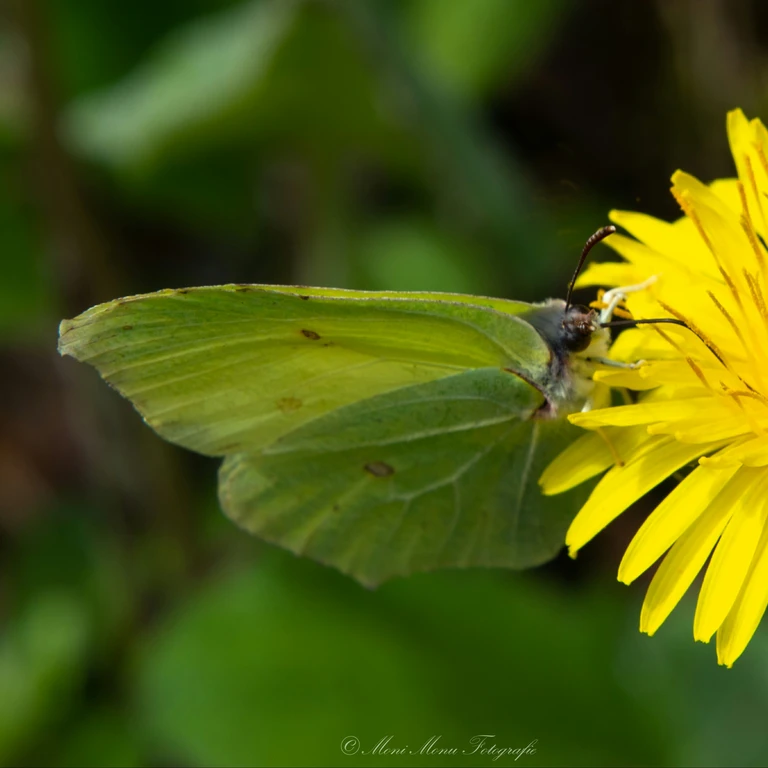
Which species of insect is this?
Gonepteryx rhamni
